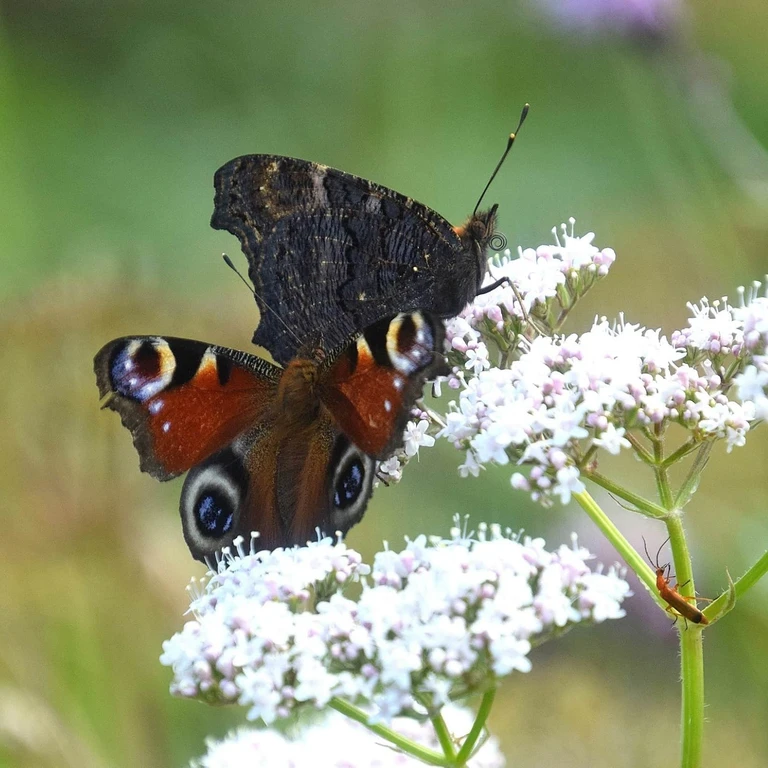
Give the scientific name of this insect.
Aglais io
